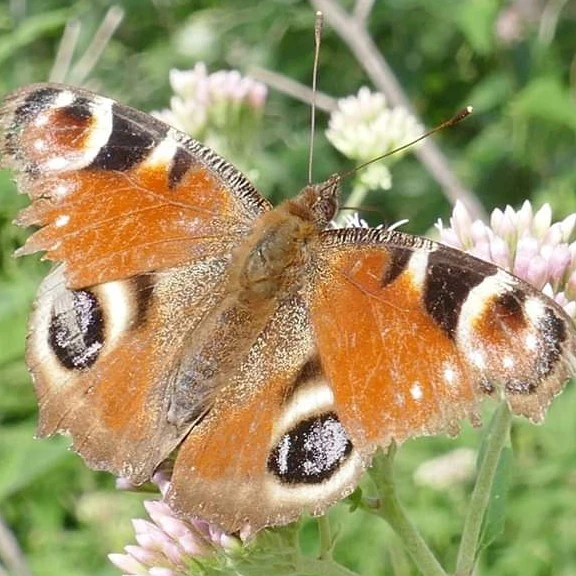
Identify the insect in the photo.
Aglais io
